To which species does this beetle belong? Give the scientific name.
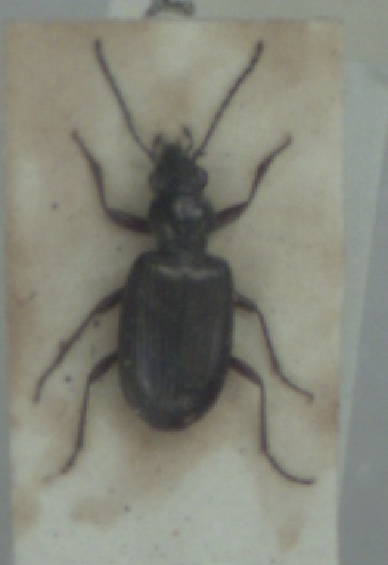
Bembidion tetracolum
